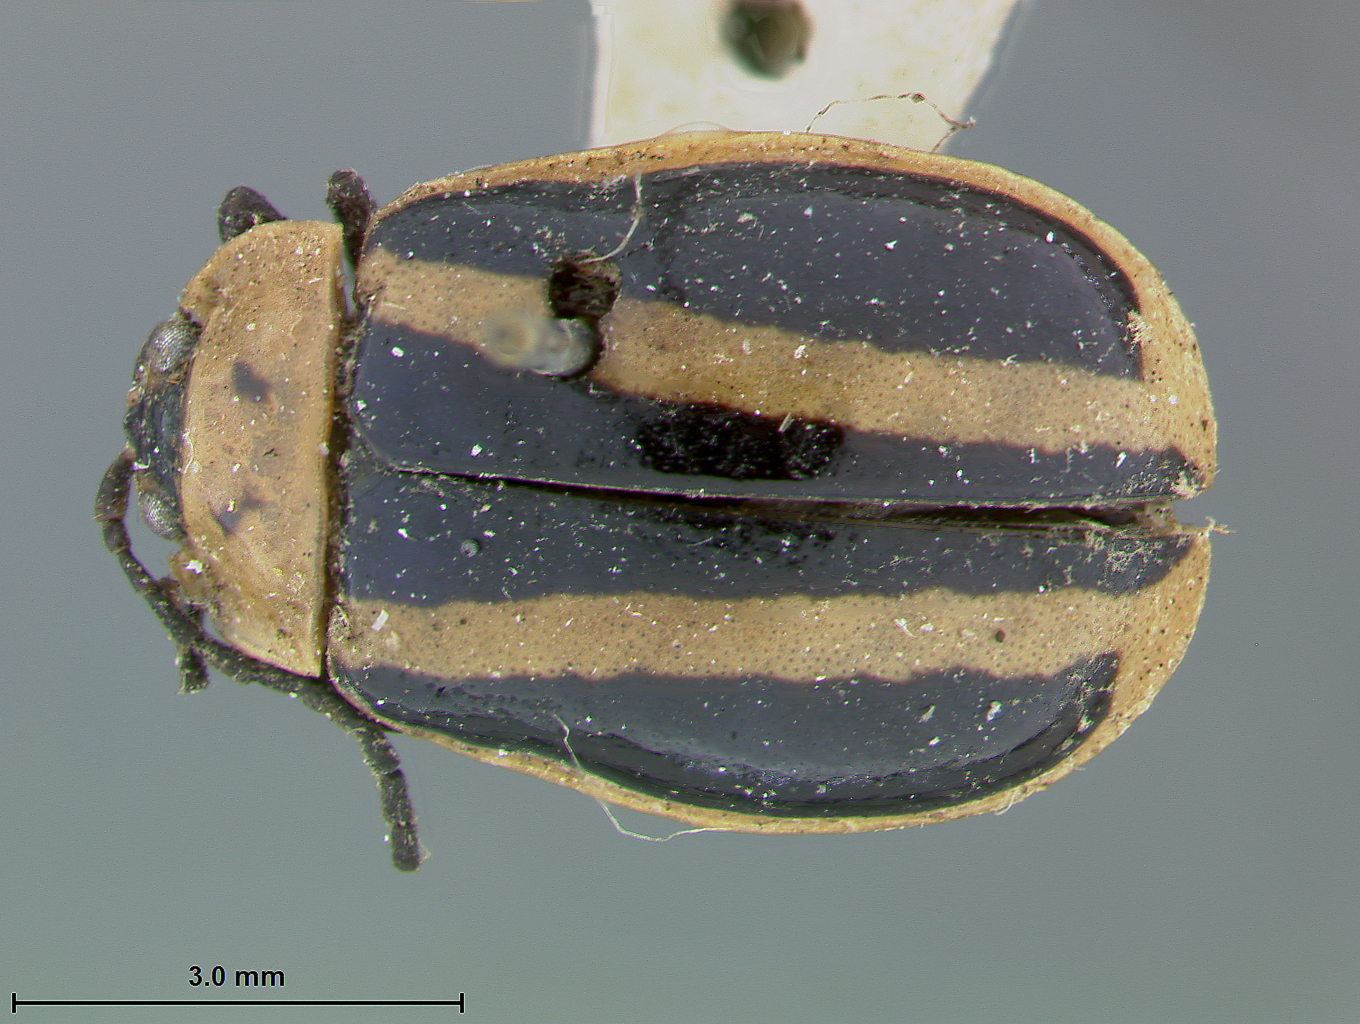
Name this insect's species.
Oedionychis amplivittata
